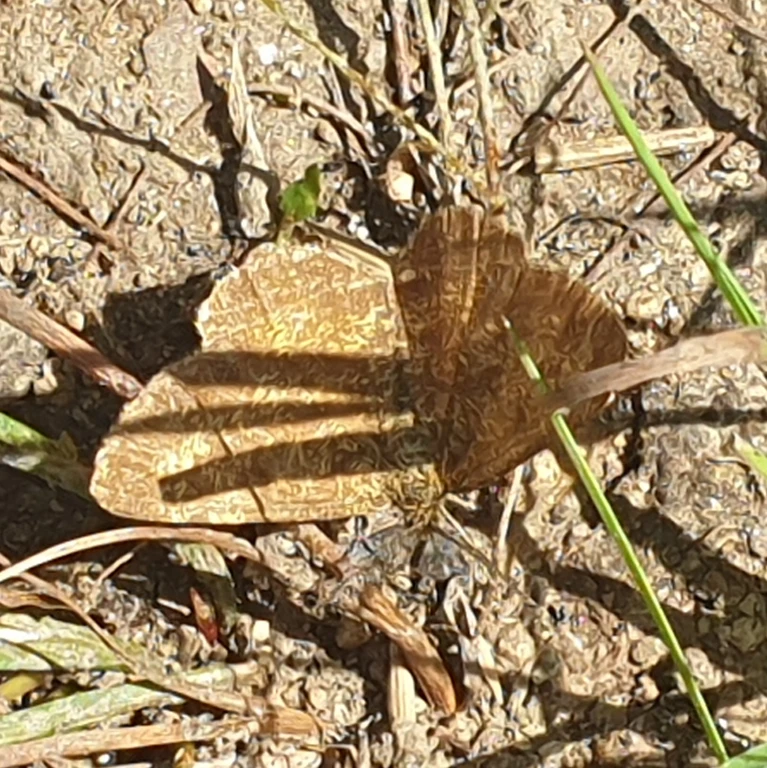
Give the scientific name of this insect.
Ematurga atomaria
